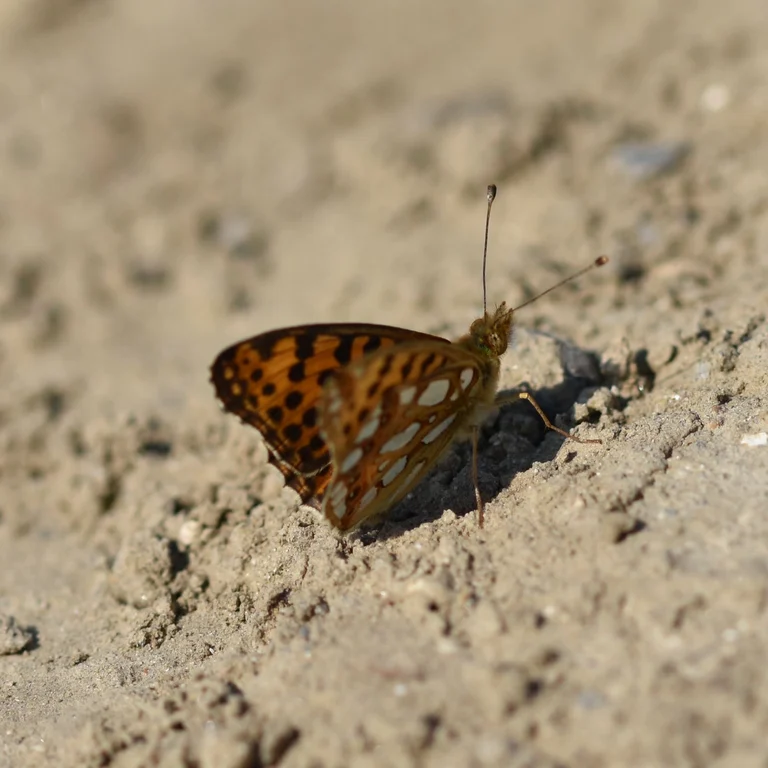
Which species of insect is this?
Issoria lathonia
